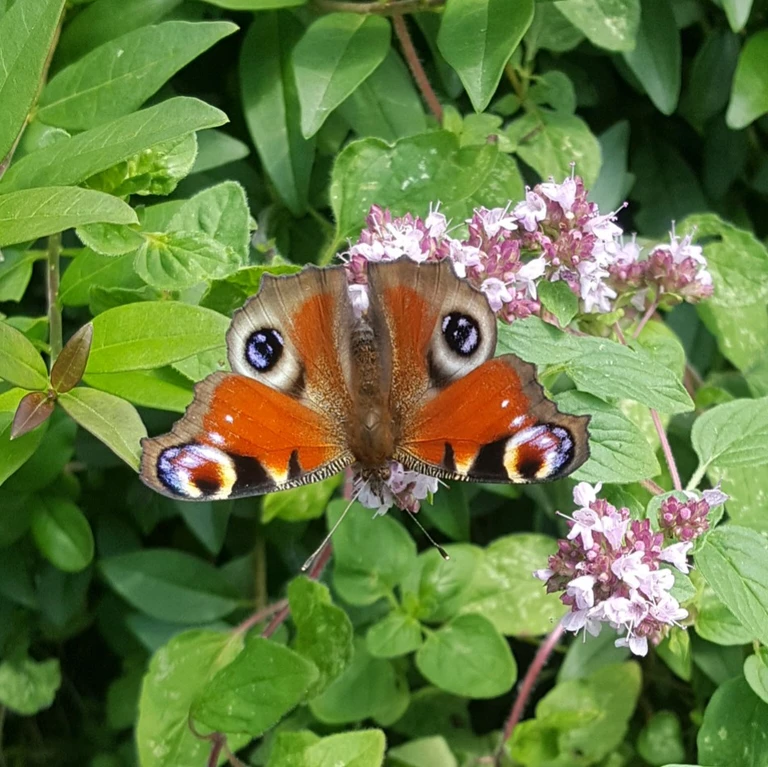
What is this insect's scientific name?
Aglais io
